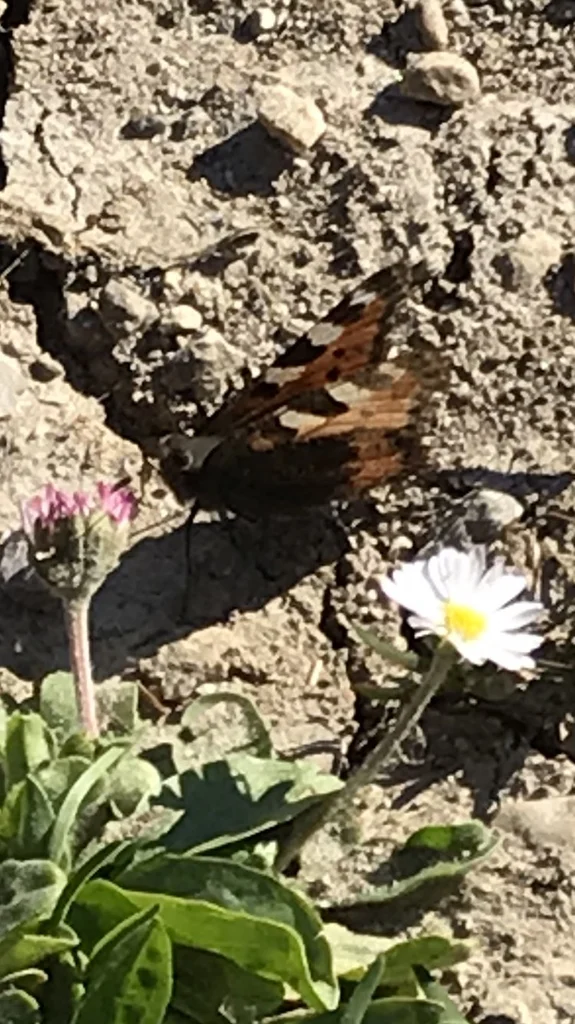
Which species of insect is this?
Aglais urticae
